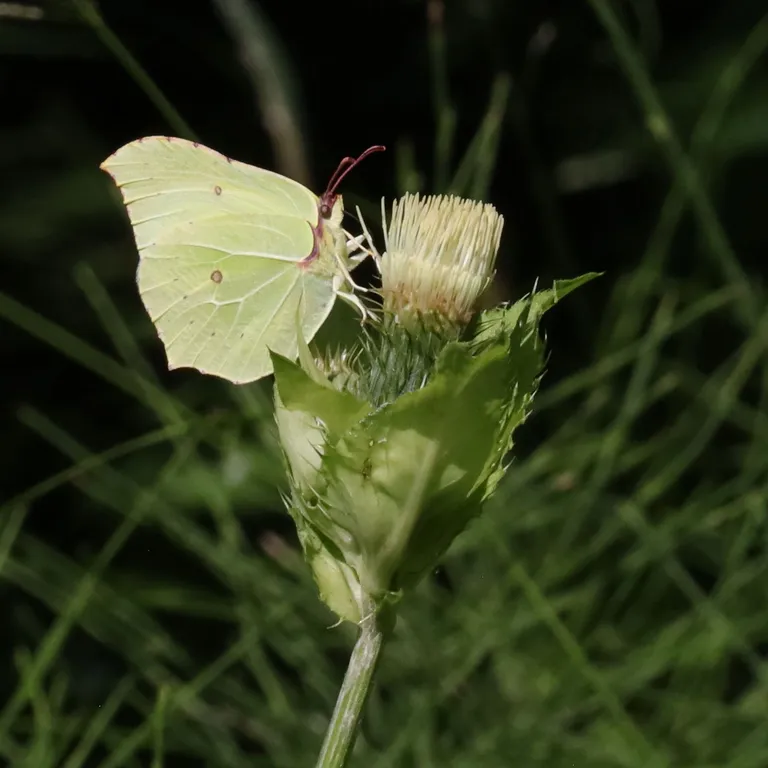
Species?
Gonepteryx rhamni
